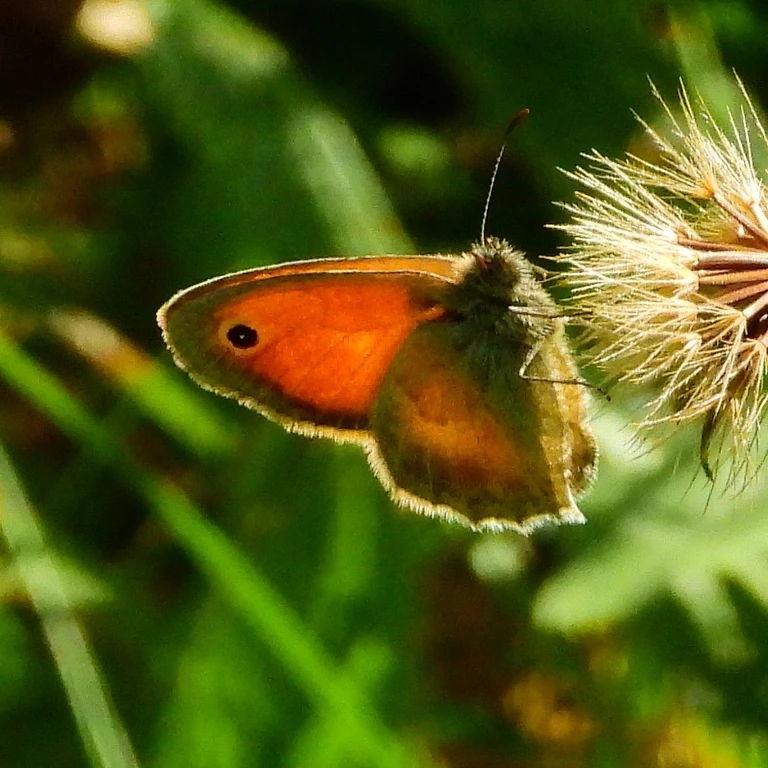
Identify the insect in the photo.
Coenonympha pamphilus
